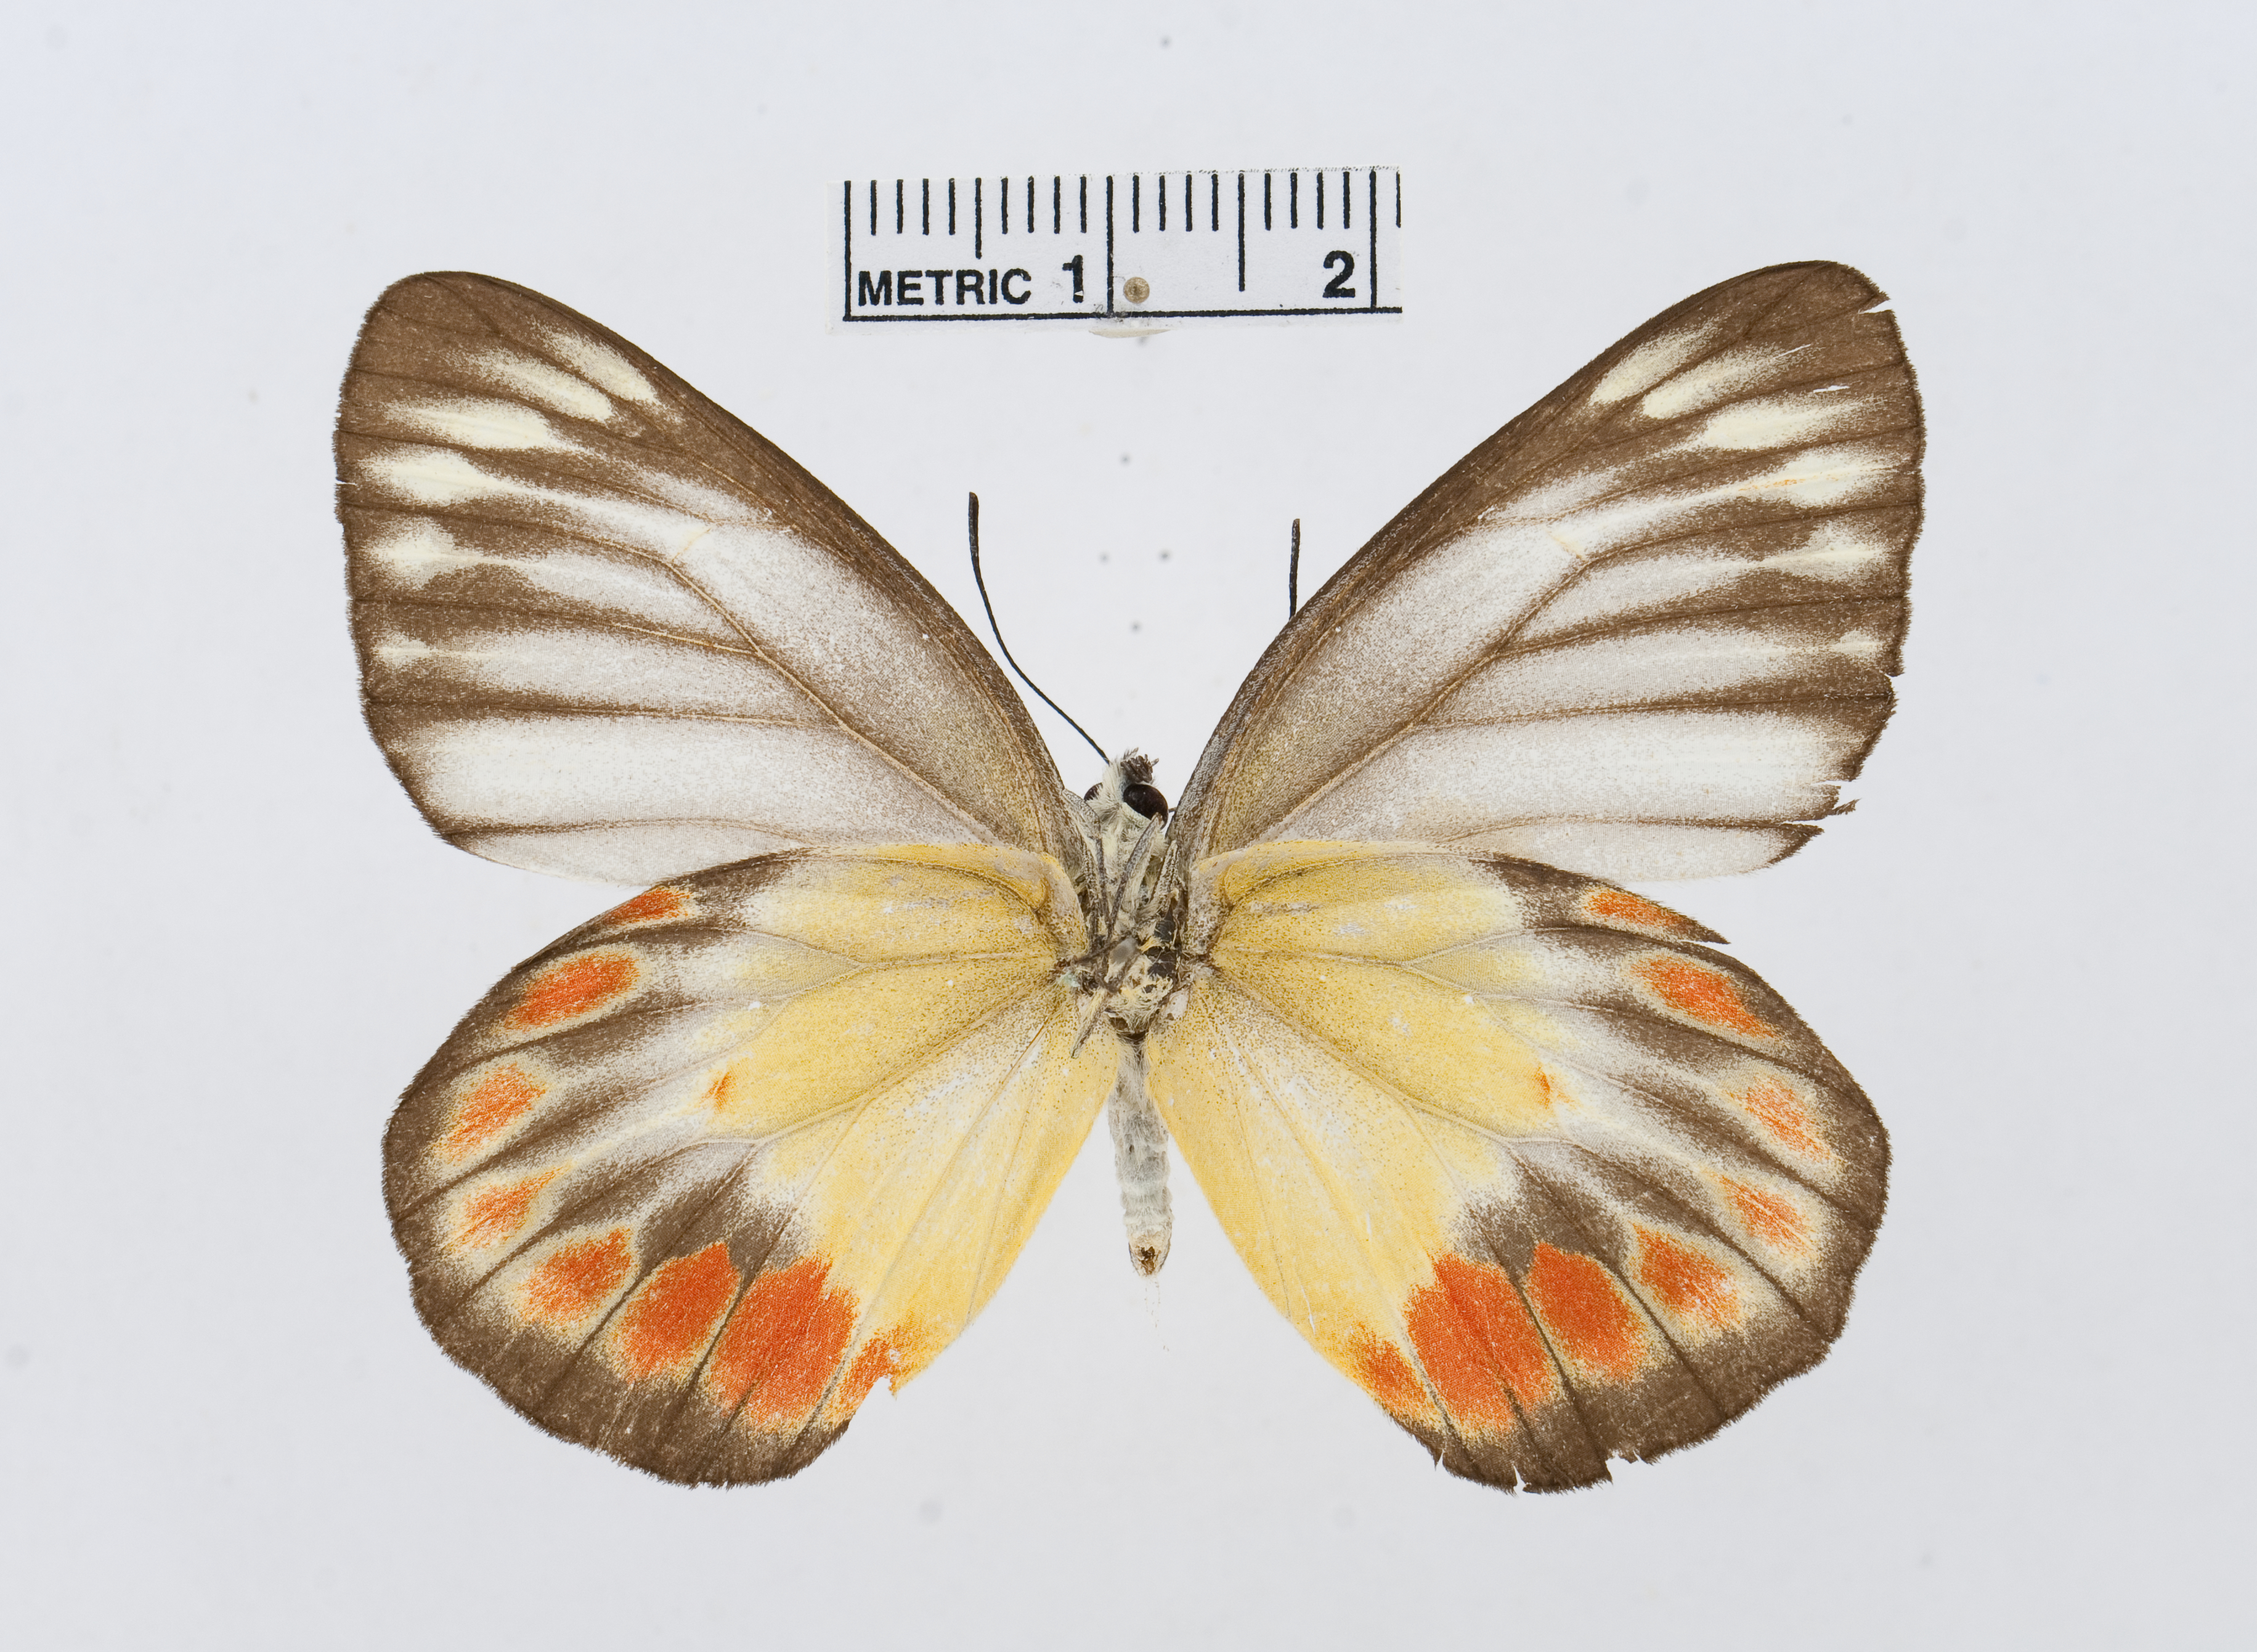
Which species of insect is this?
Delias periboea
